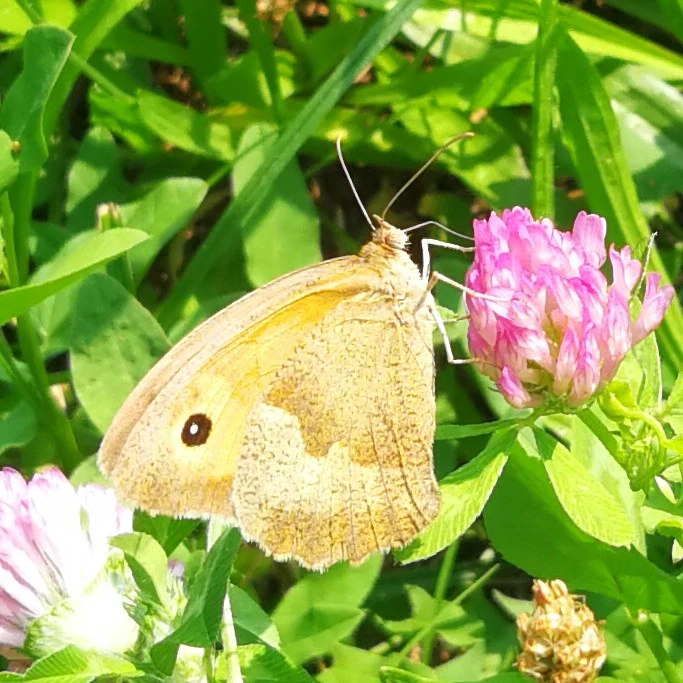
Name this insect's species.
Maniola jurtina
